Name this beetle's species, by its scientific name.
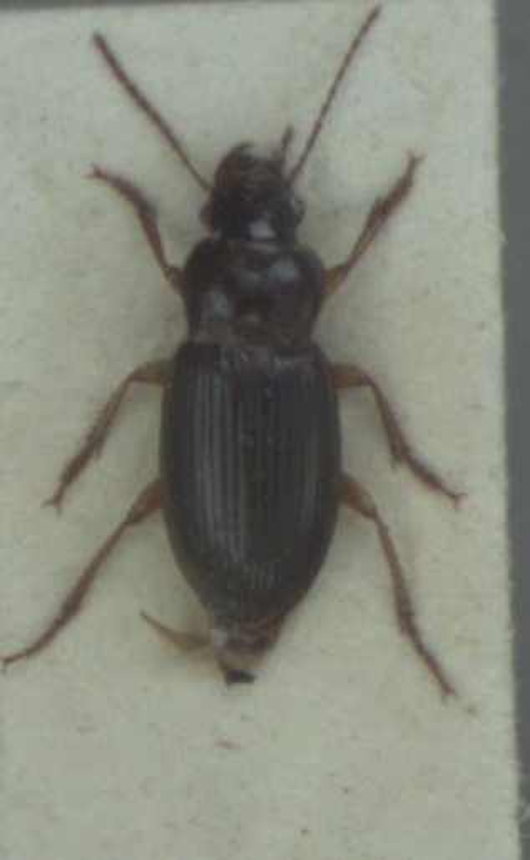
Ophonus rufibarbis
